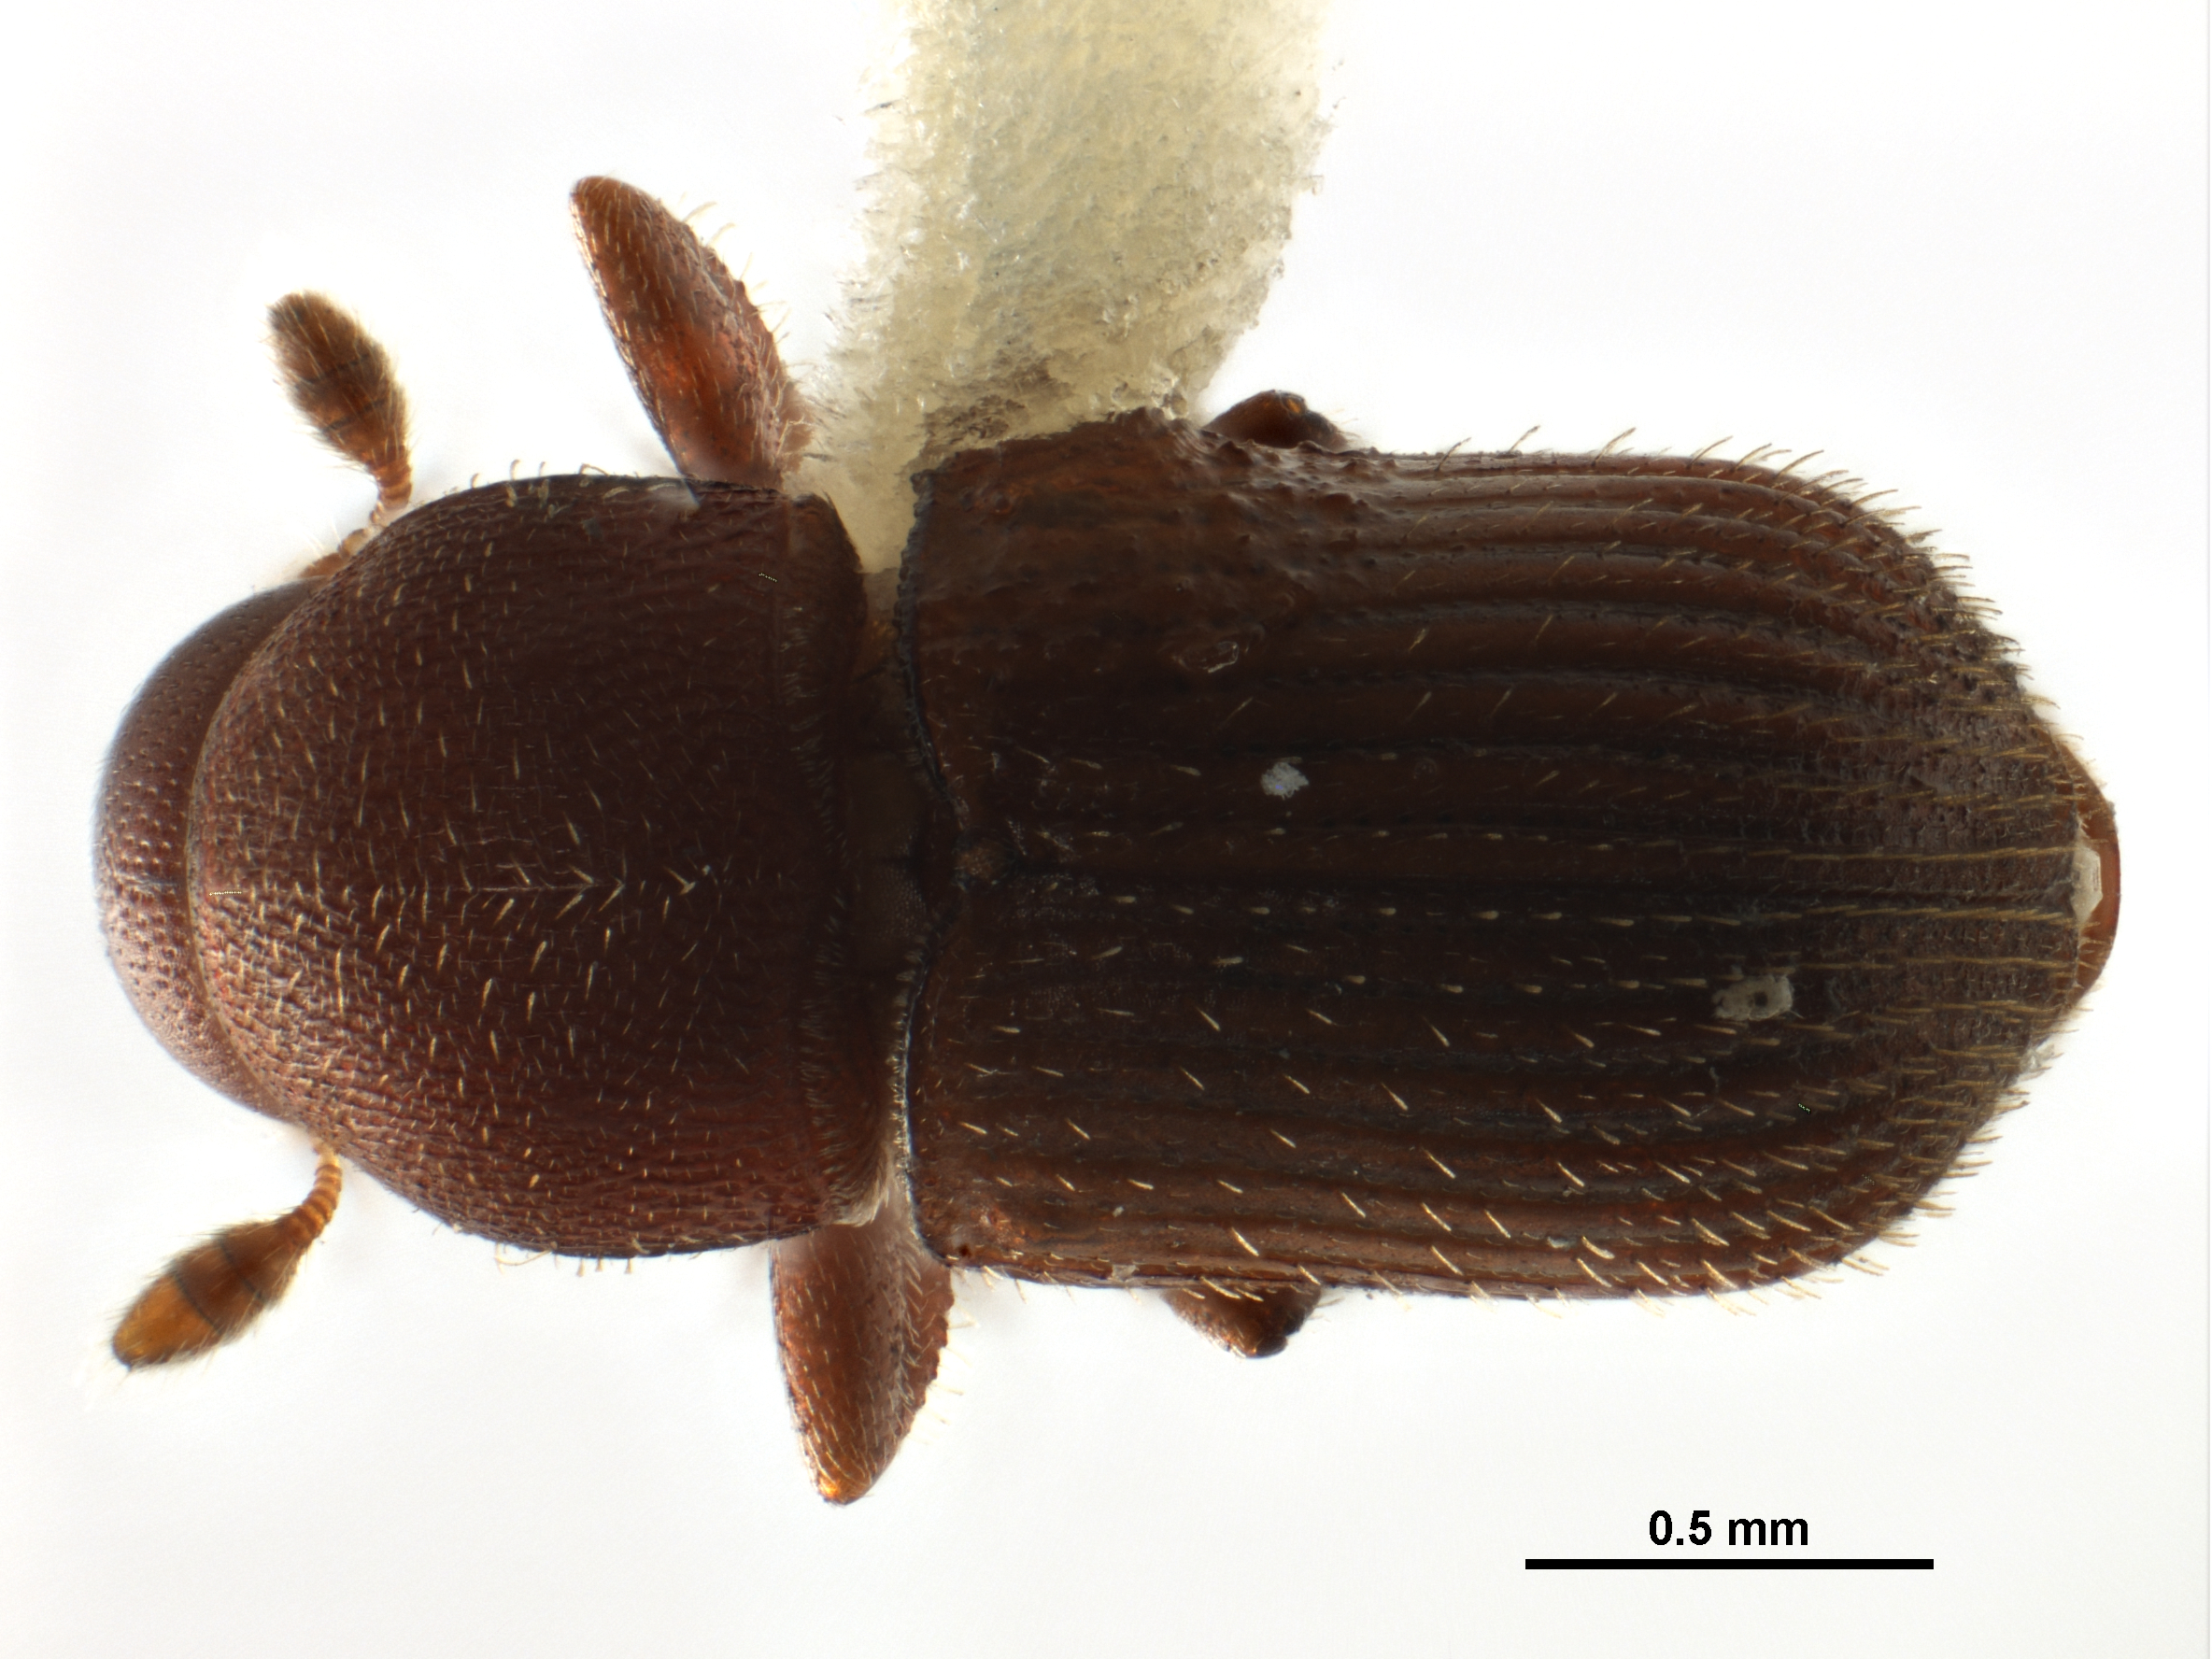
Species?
Bothrosternus truncatus
